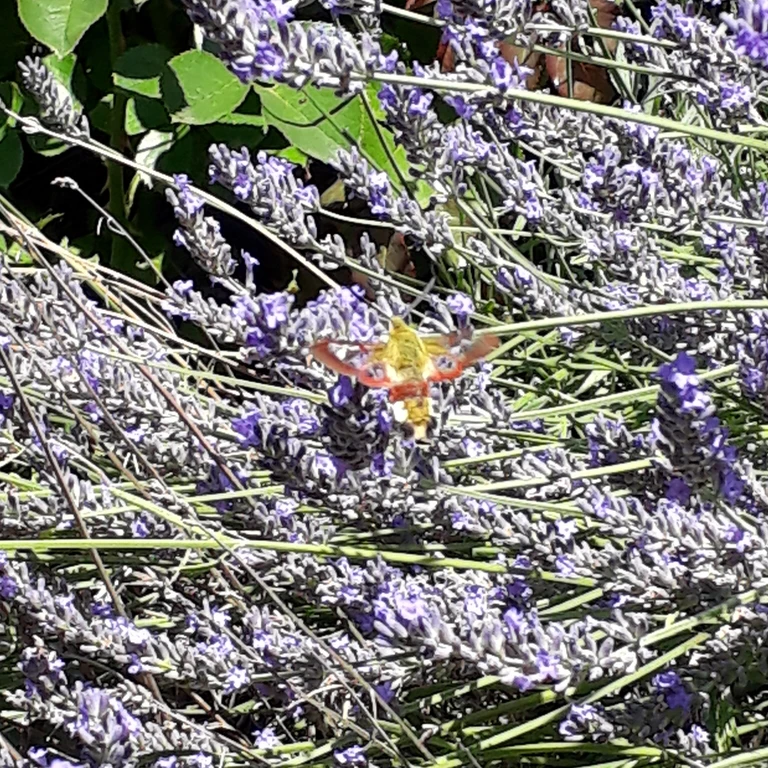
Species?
Hemaris fuciformis
